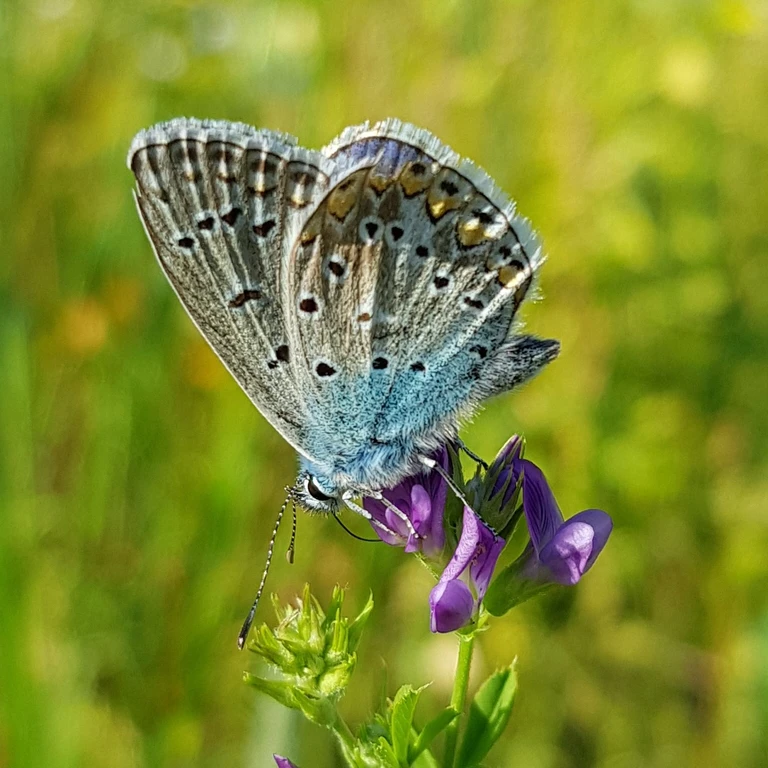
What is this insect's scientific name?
Polyommatus icarus
